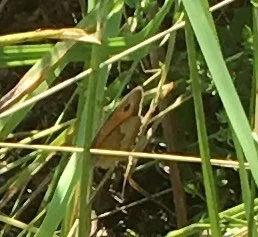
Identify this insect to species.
Maniola jurtina
